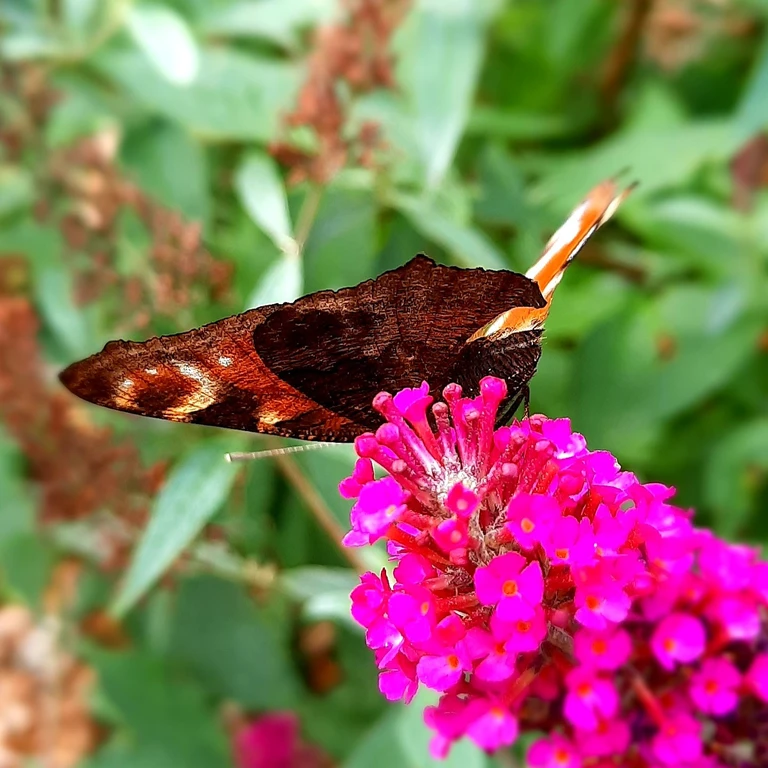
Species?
Aglais io
